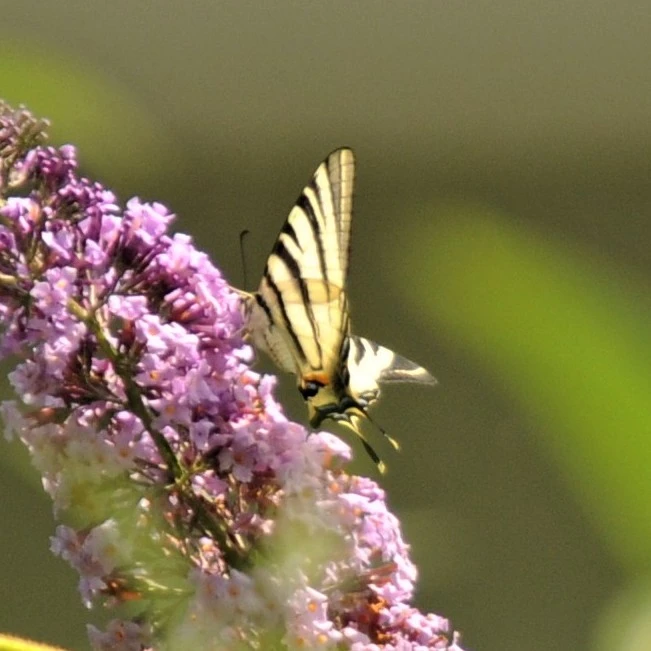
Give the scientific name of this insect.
Iphiclides podalirius
